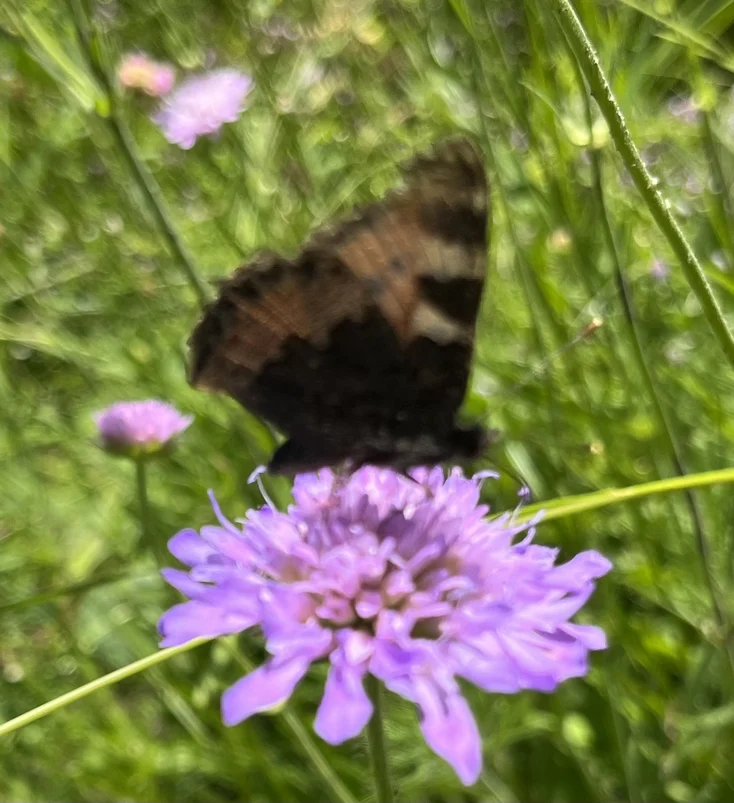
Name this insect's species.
Aglais urticae
